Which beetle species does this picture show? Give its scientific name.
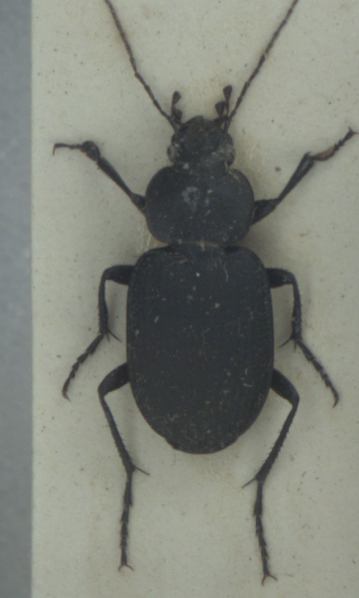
Licinus punctatulus
